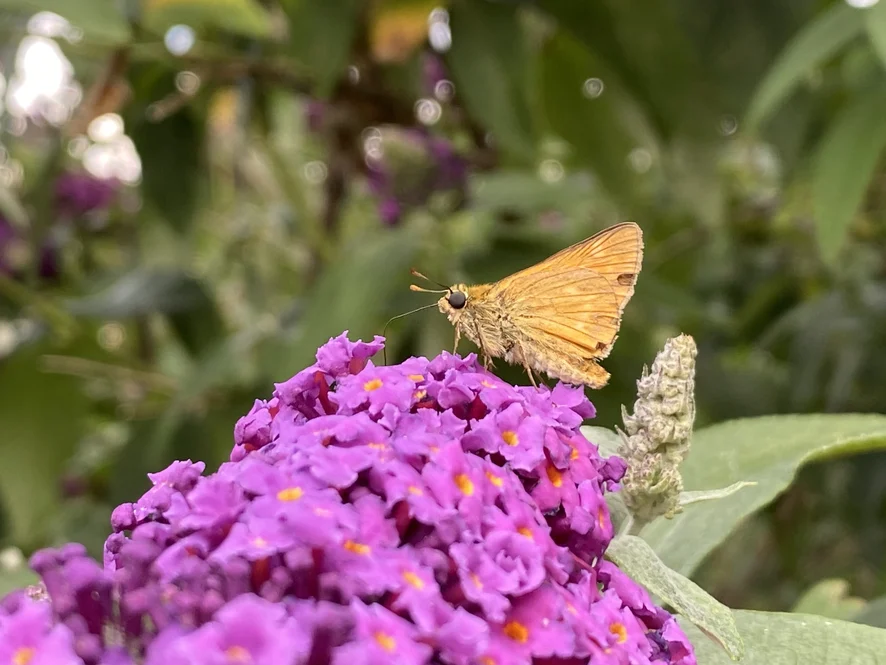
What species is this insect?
Ochlodes sylvanus (also Ochlodes venata)
